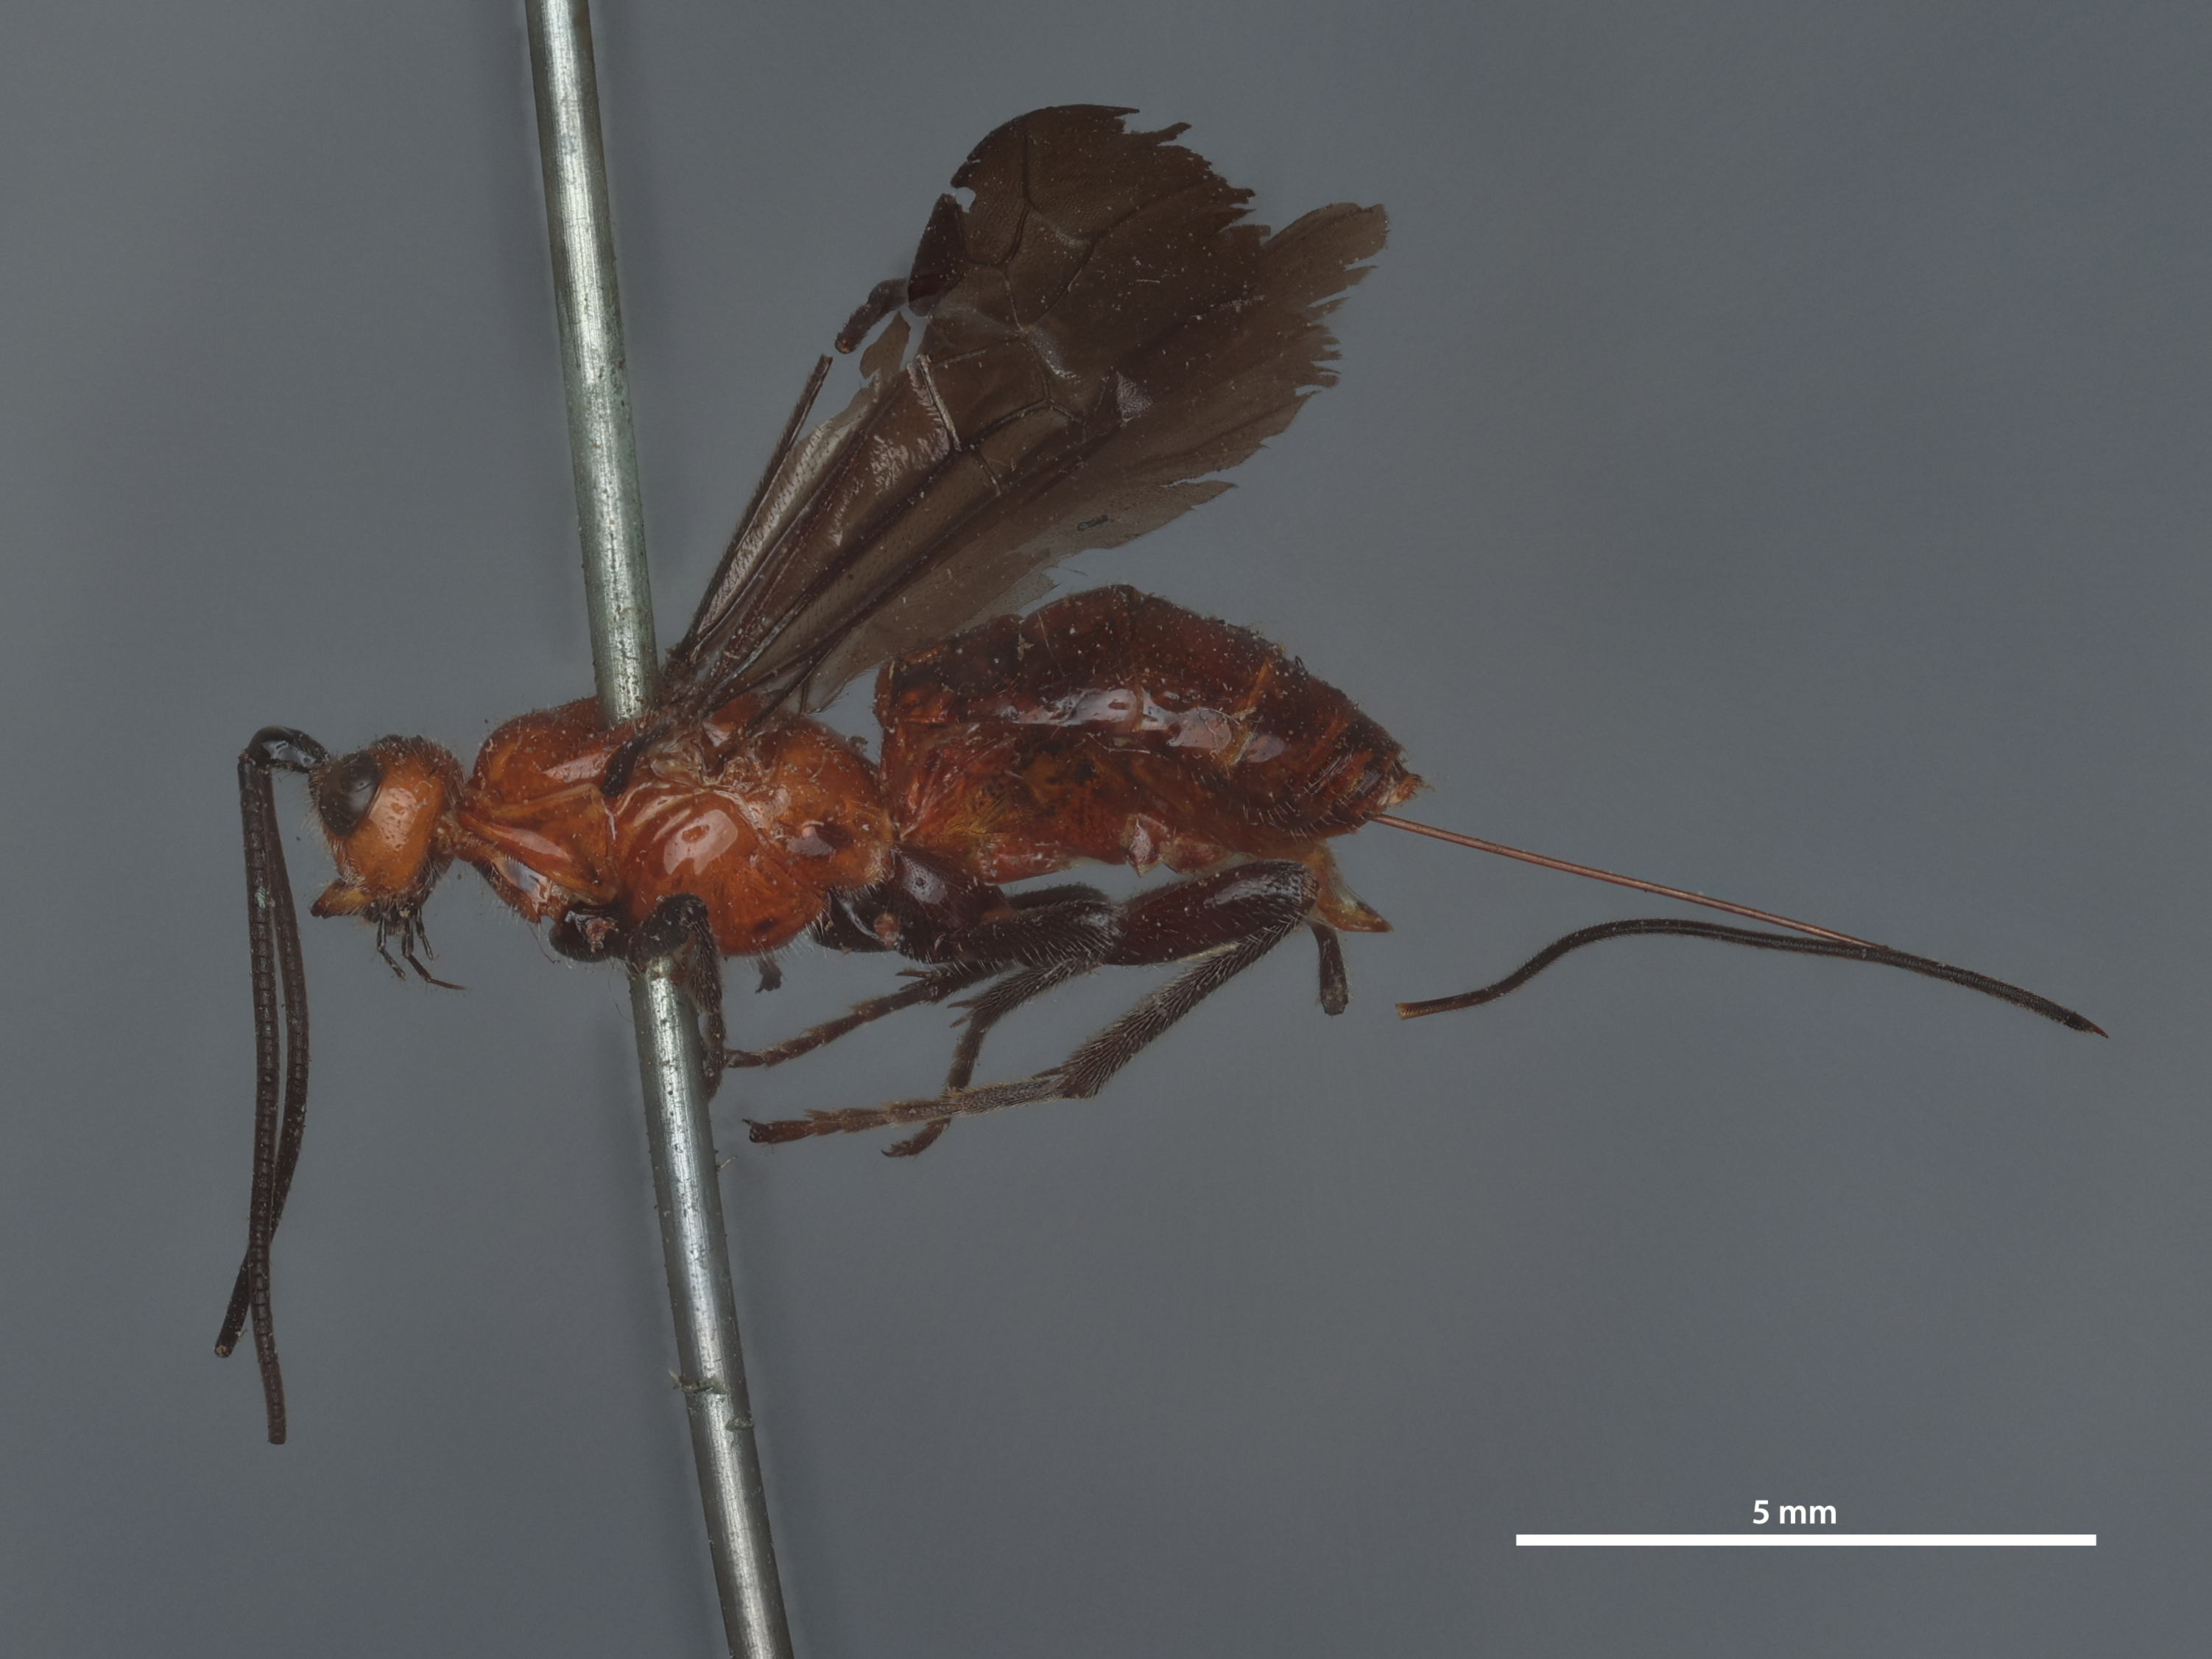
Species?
Bracon sanguineus
